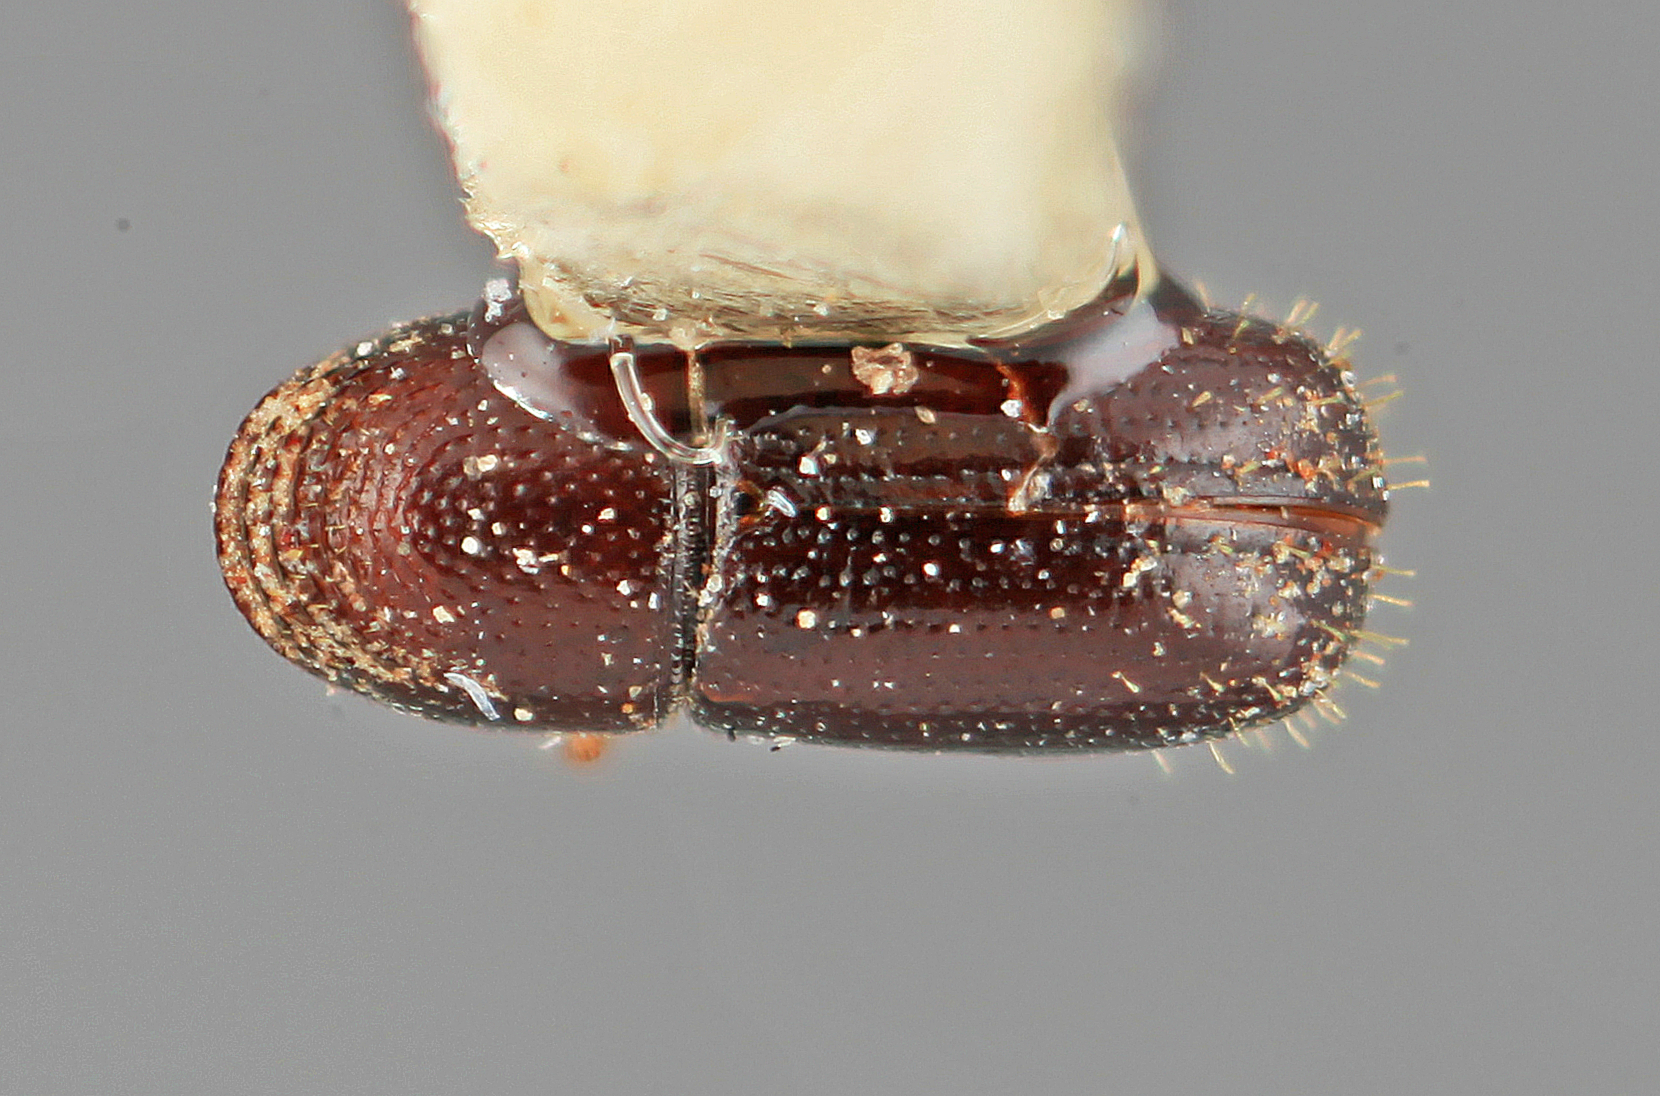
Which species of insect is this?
Araptus epistomalis
